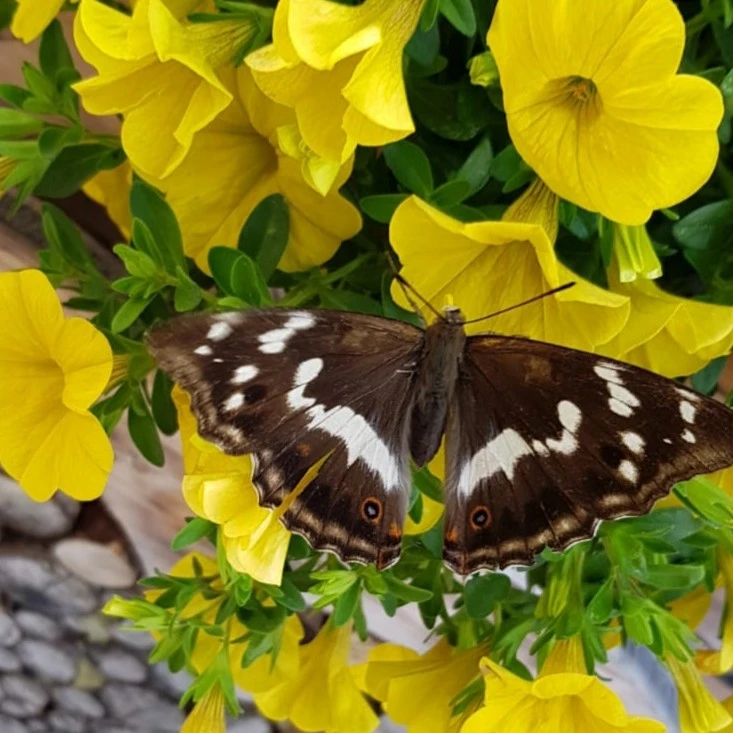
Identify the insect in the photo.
Apatura iris
